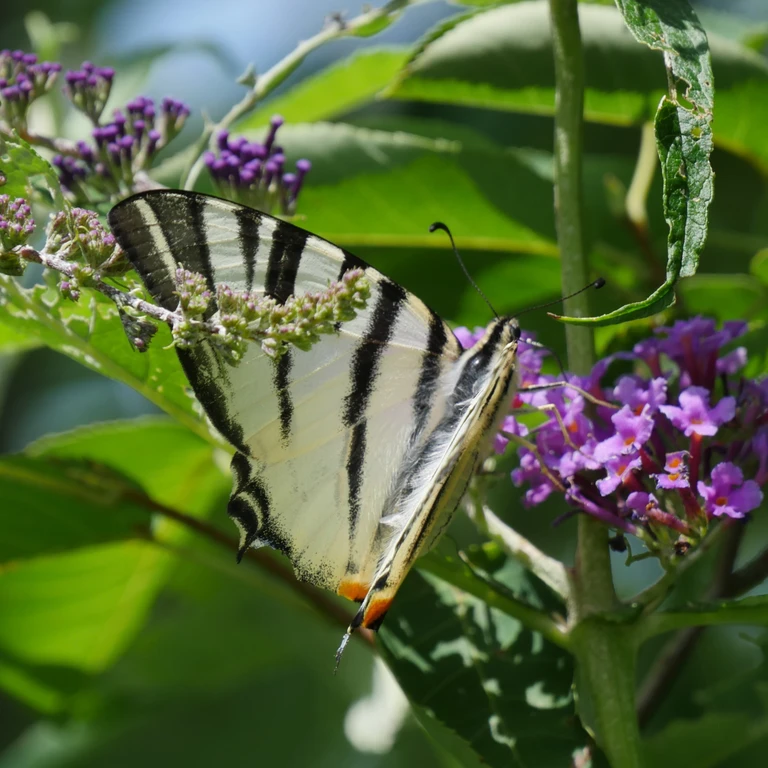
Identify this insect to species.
Iphiclides podalirius
